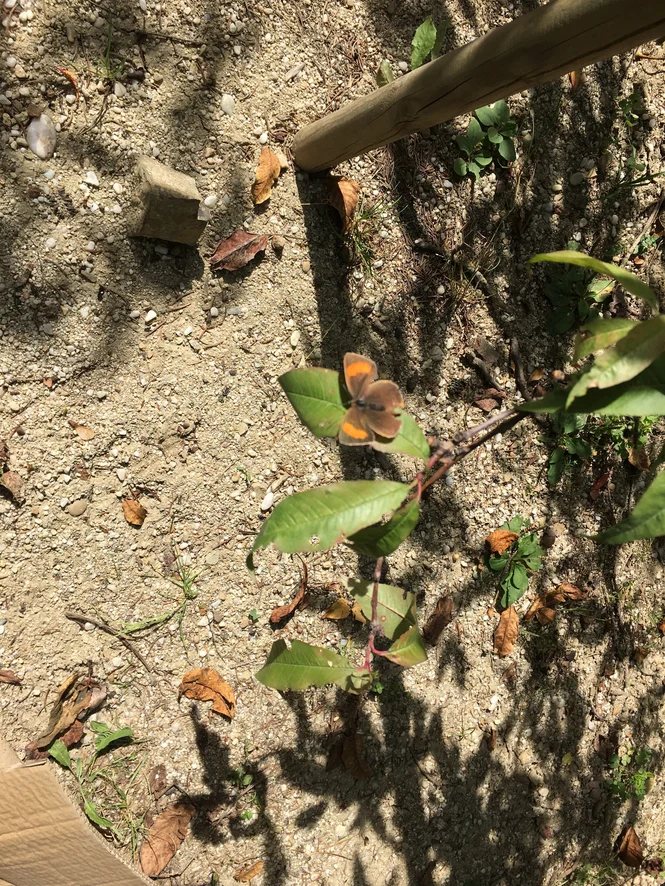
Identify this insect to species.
Thecla betulae
